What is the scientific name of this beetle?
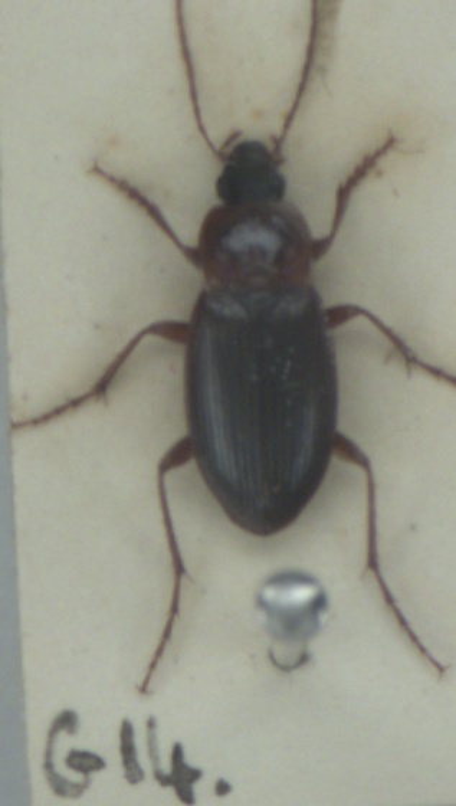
Calathus cinctus
